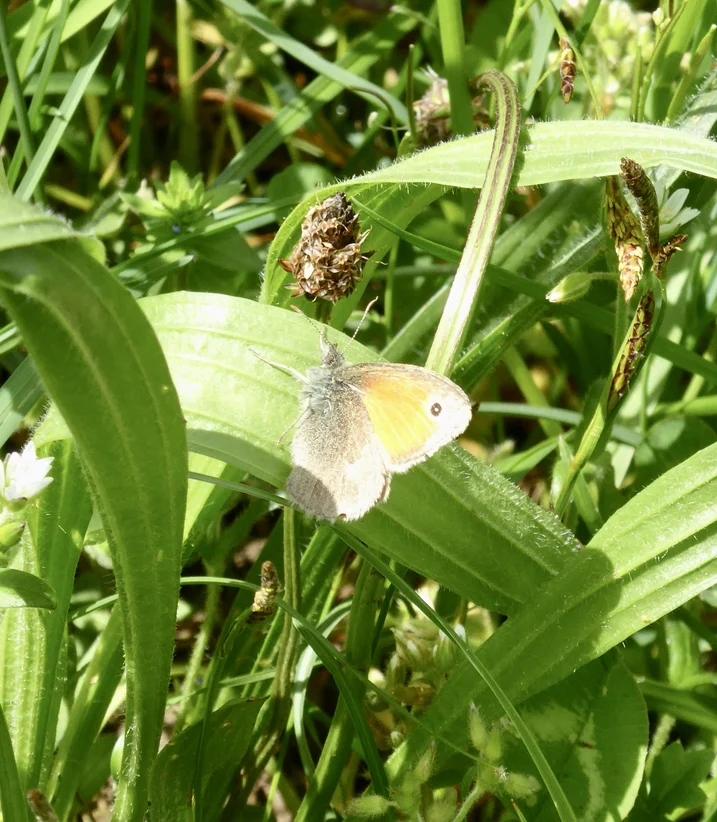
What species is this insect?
Coenonympha pamphilus
